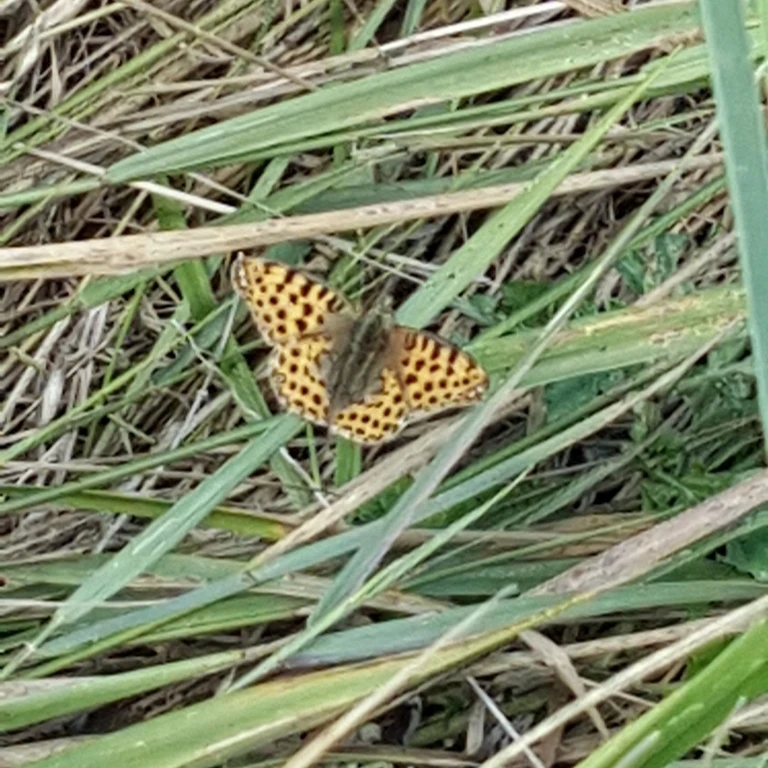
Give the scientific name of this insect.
Issoria lathonia
